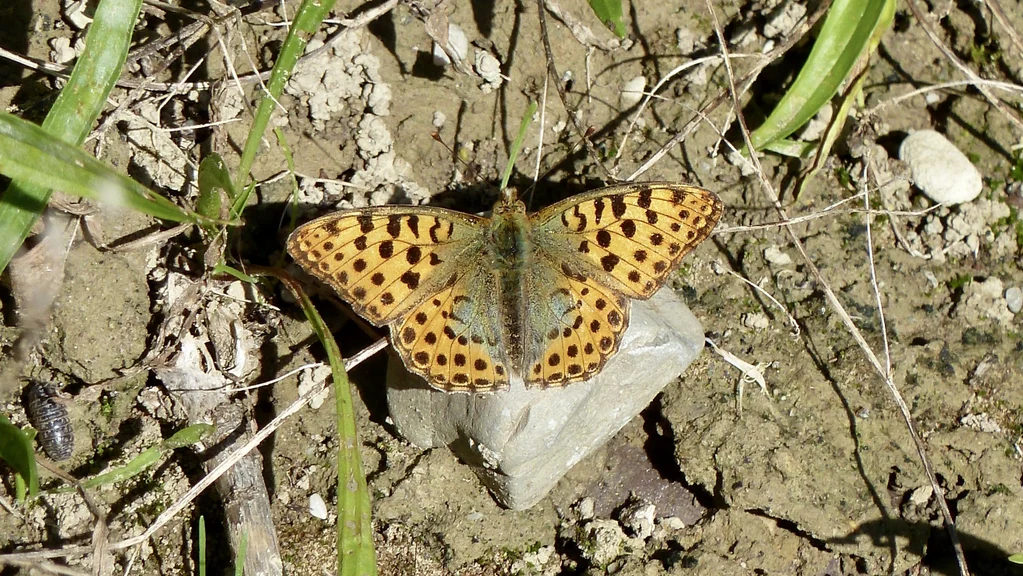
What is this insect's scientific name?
Issoria lathonia
